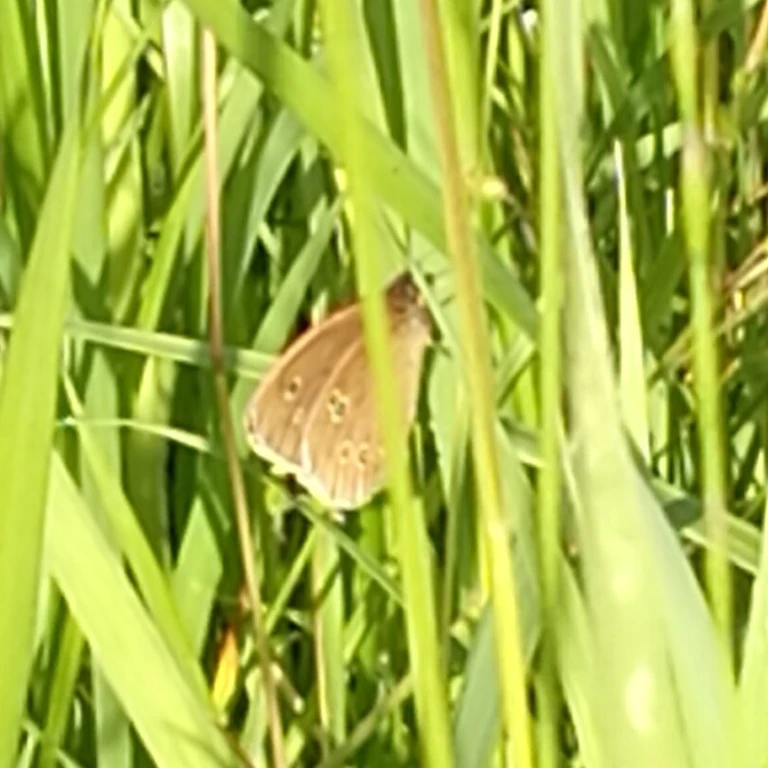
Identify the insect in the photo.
Aphantopus hyperantus
